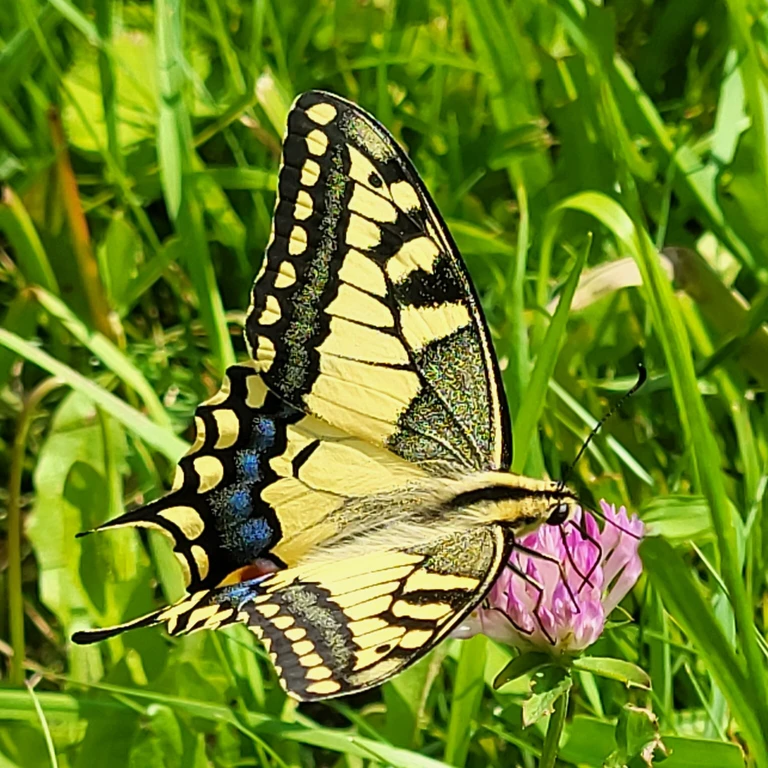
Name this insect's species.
Papilio machaon
